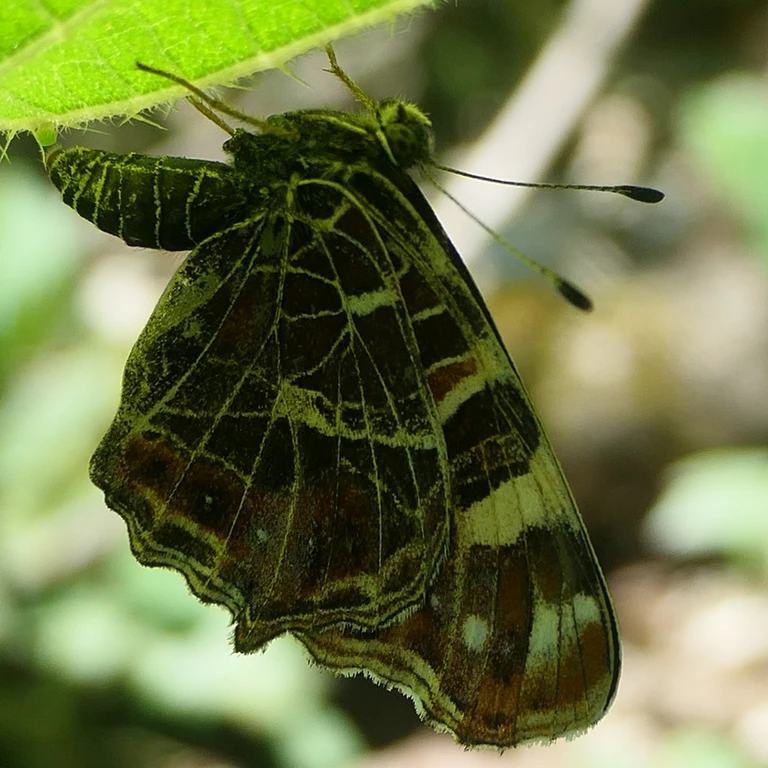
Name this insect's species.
Araschnia levana
